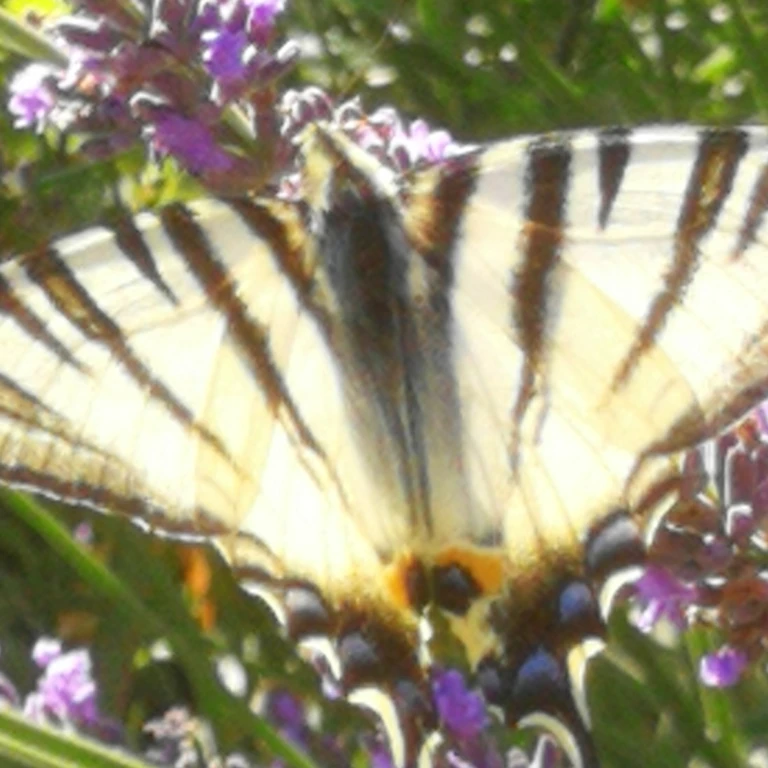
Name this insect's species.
Iphiclides podalirius
